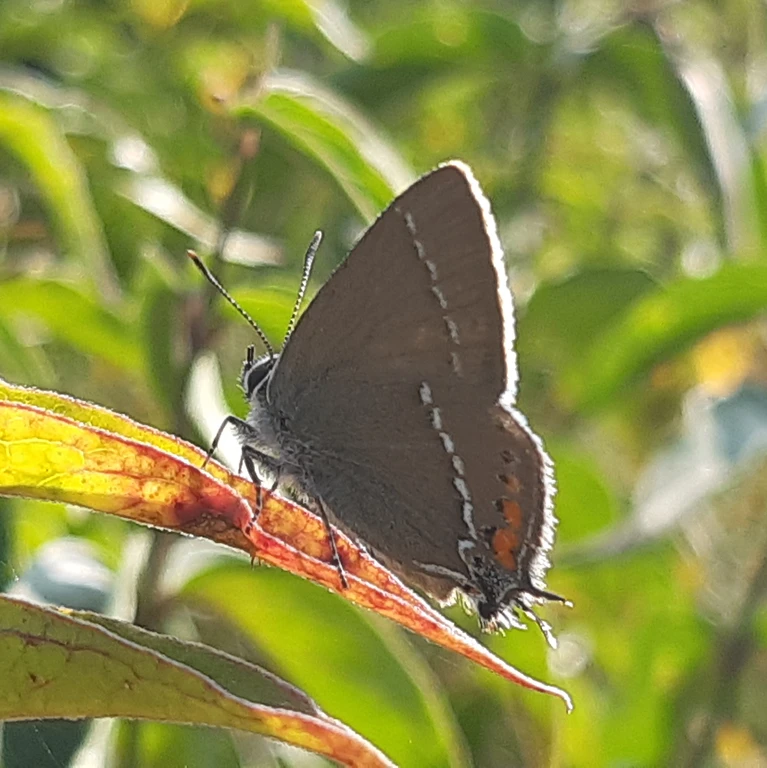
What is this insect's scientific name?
Satyrium spini (also Tuttiola spini)
